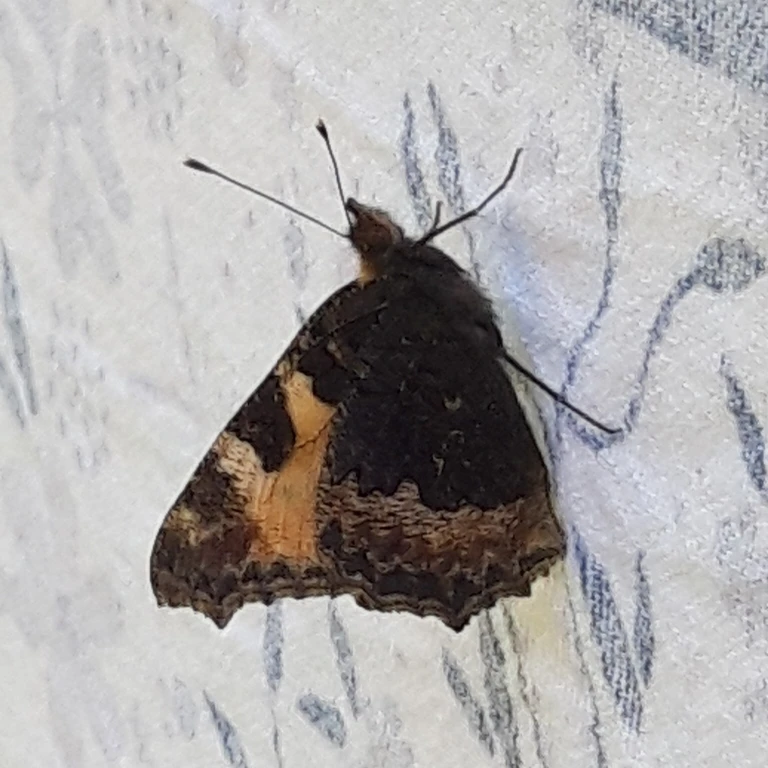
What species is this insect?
Aglais urticae
